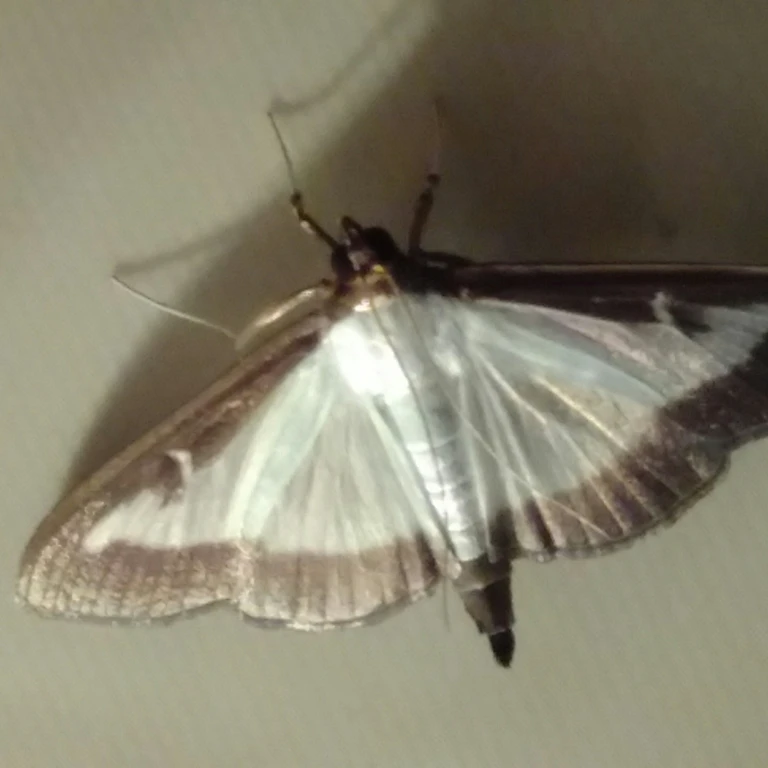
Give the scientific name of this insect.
Cydalima perspectalis
